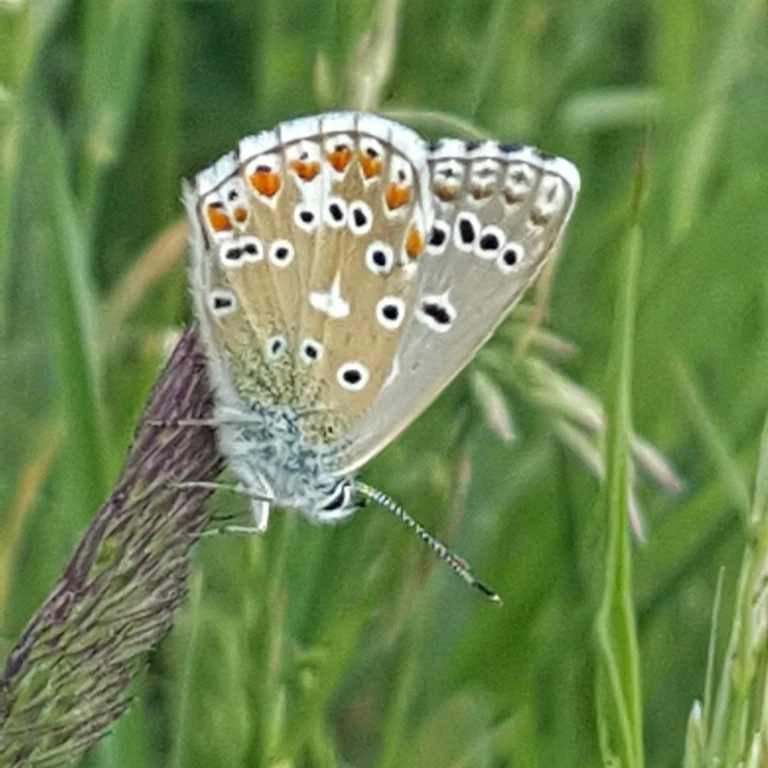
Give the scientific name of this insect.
Lysandra bellargus
